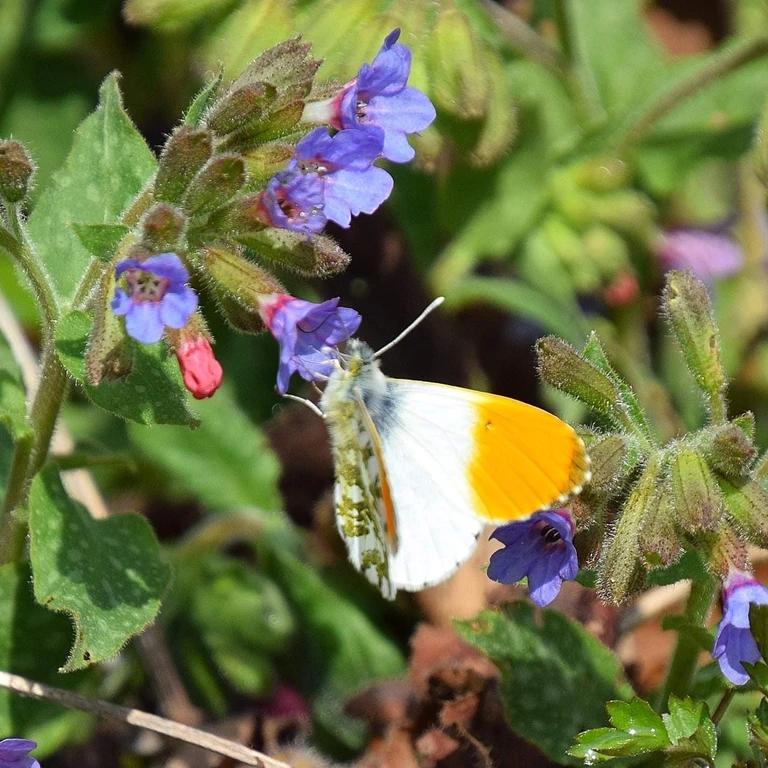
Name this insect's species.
Anthocharis cardamines
